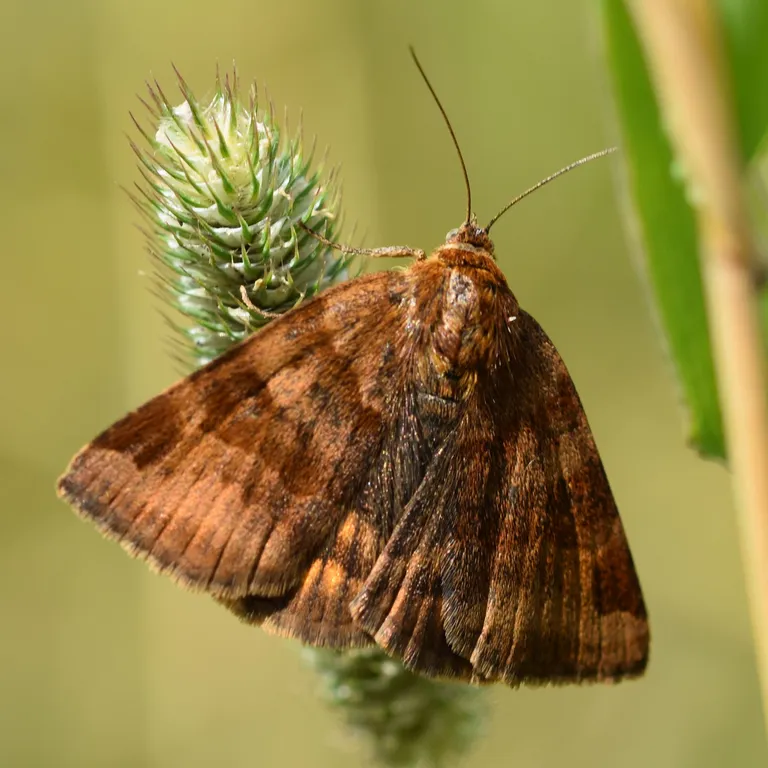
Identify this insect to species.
Euclidia glyphica
